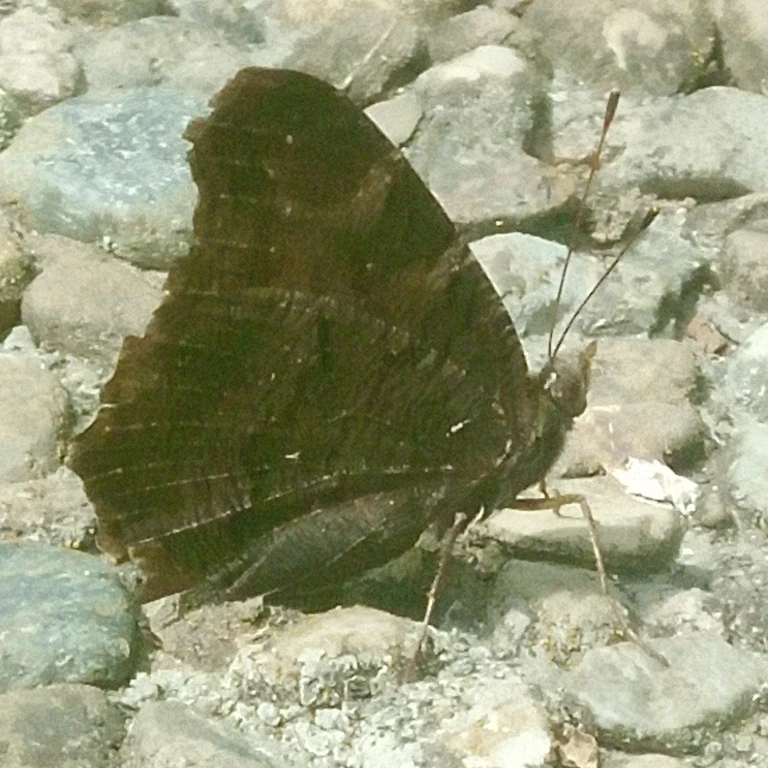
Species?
Aglais io
